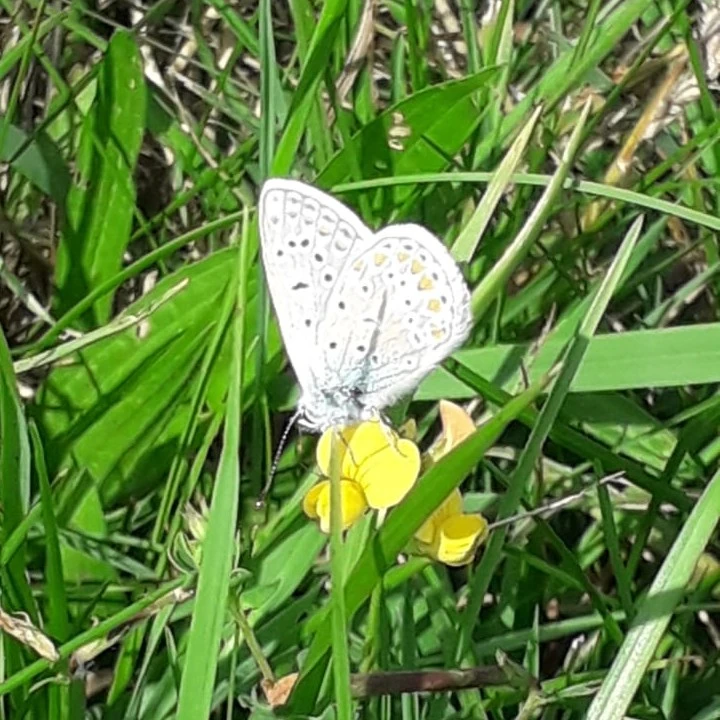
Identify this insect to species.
Polyommatus icarus
